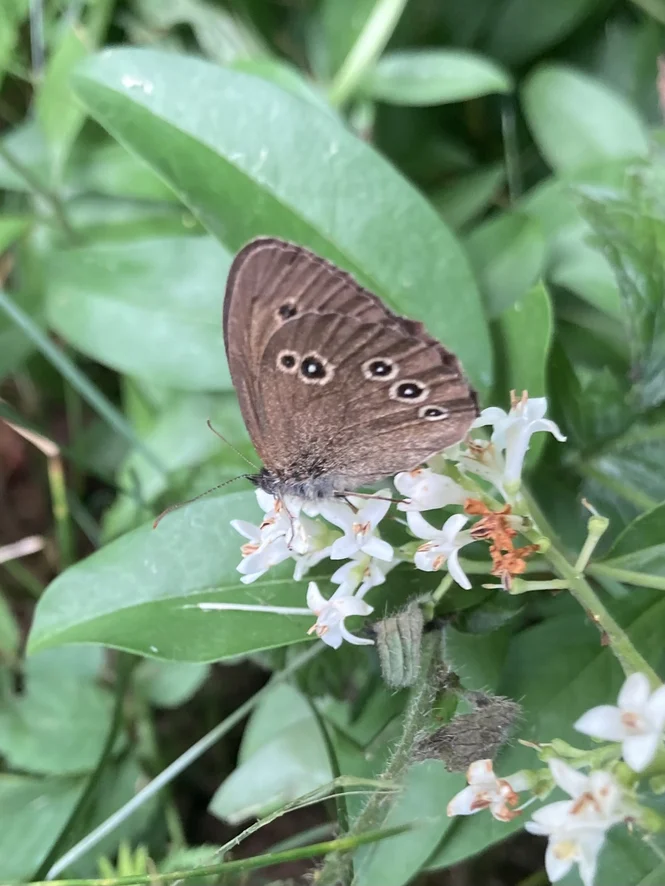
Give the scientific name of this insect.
Aphantopus hyperantus
